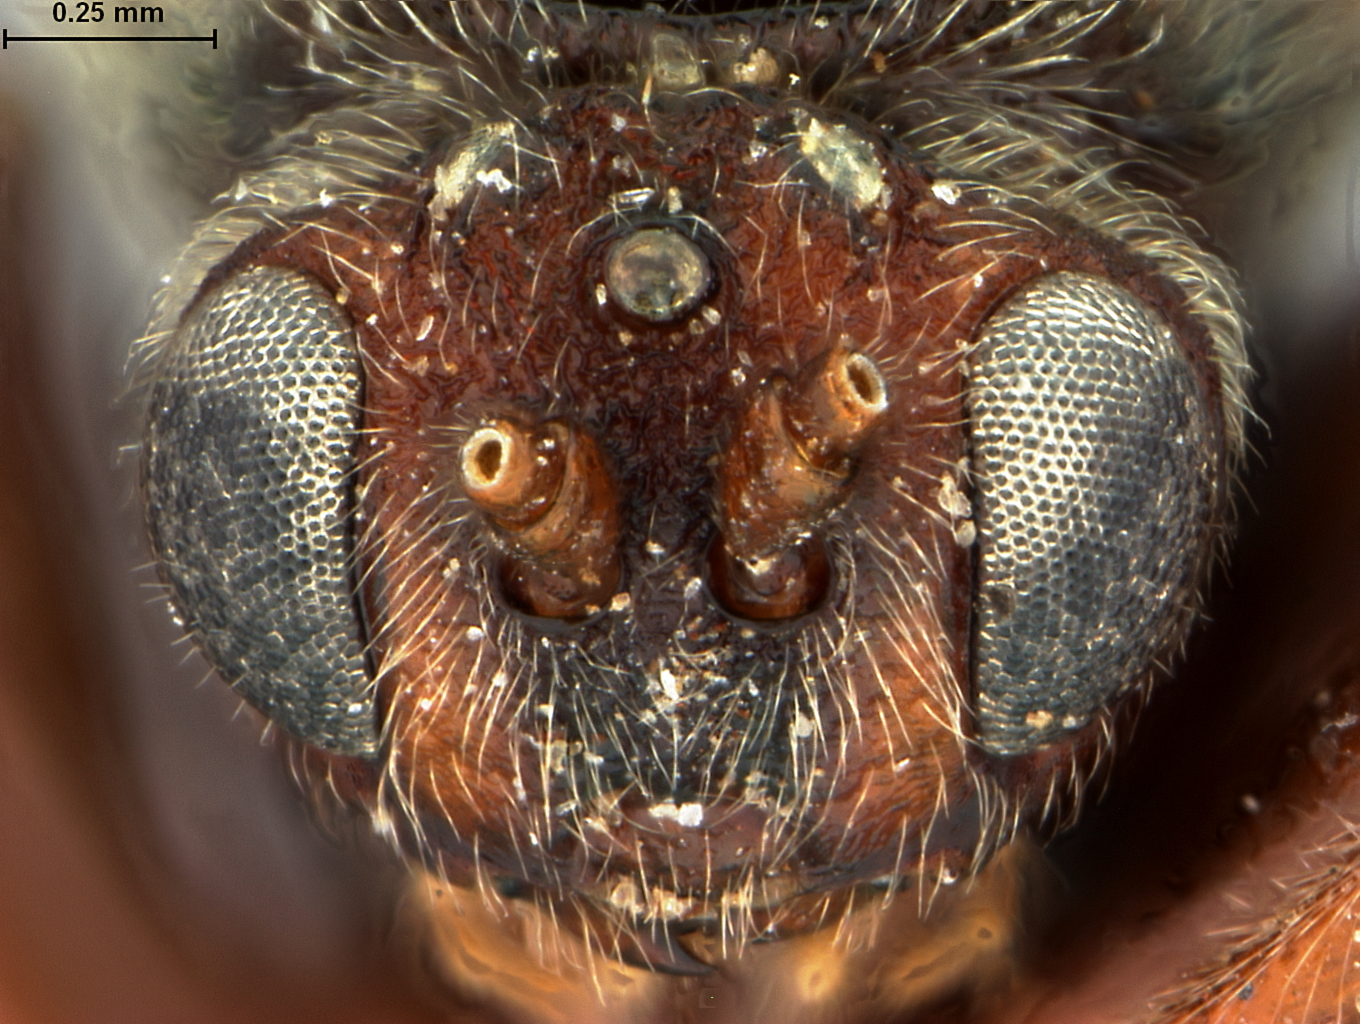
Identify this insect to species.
Diplolepis aggregata
